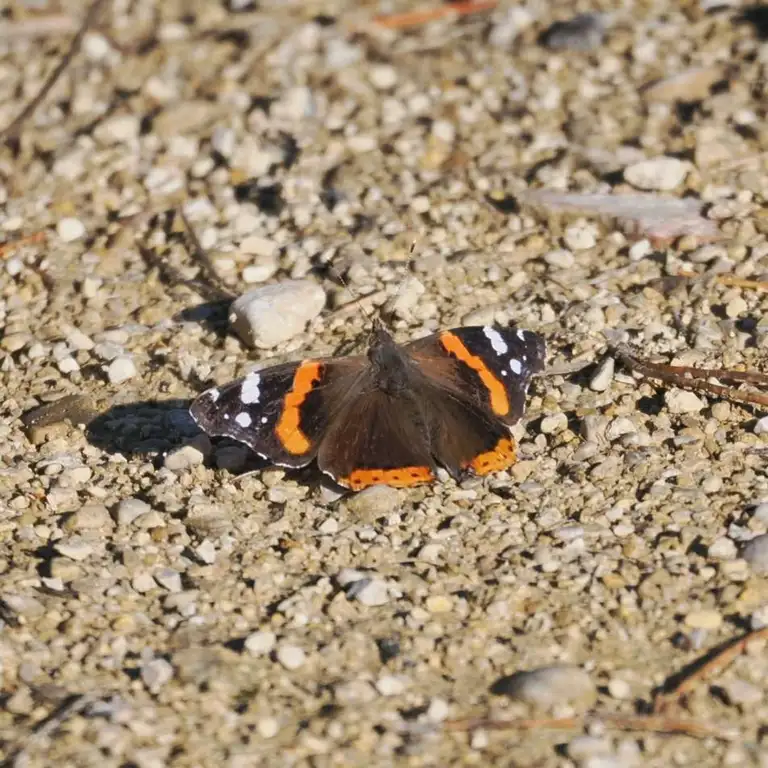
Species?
Vanessa atalanta
